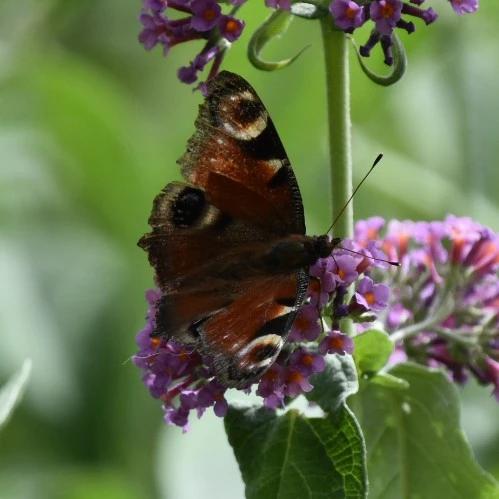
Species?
Aglais io
